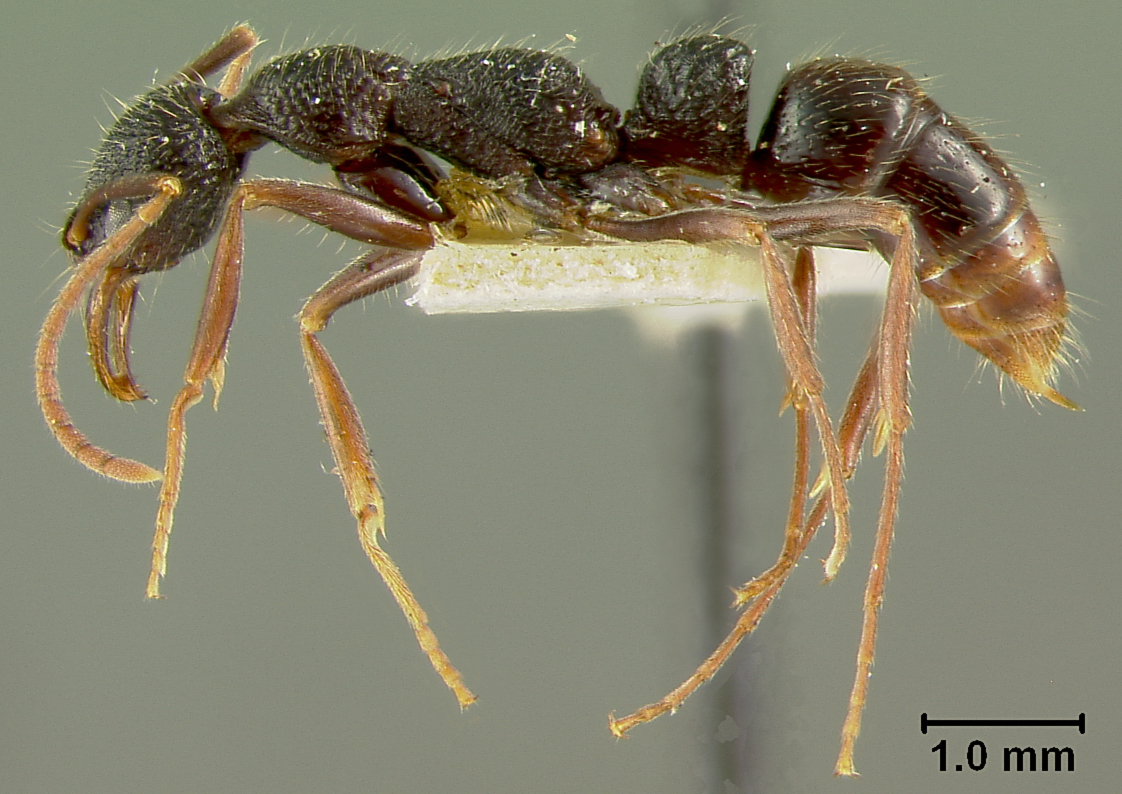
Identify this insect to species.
Leptogenys foreli
